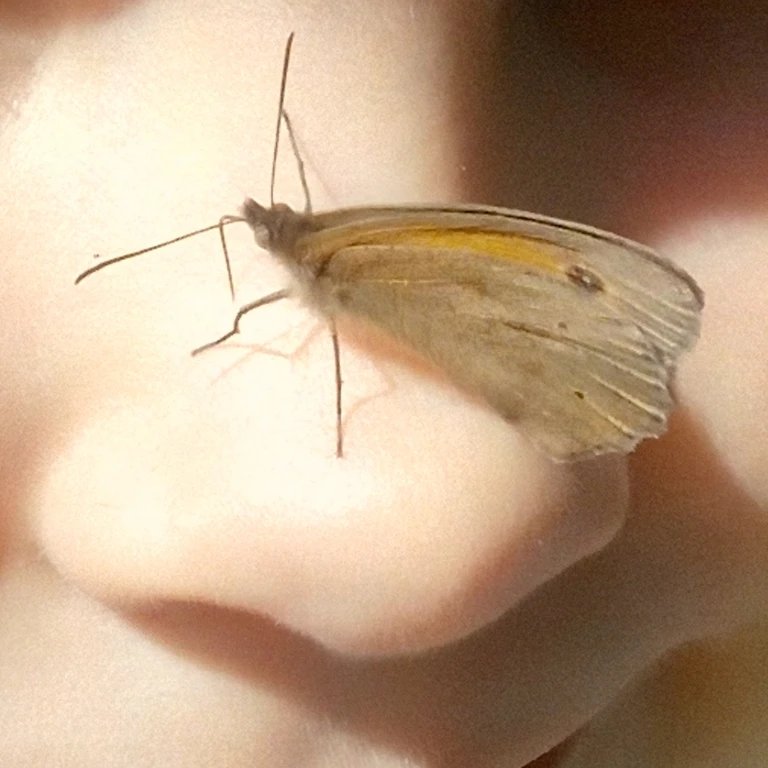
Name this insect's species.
Maniola jurtina
